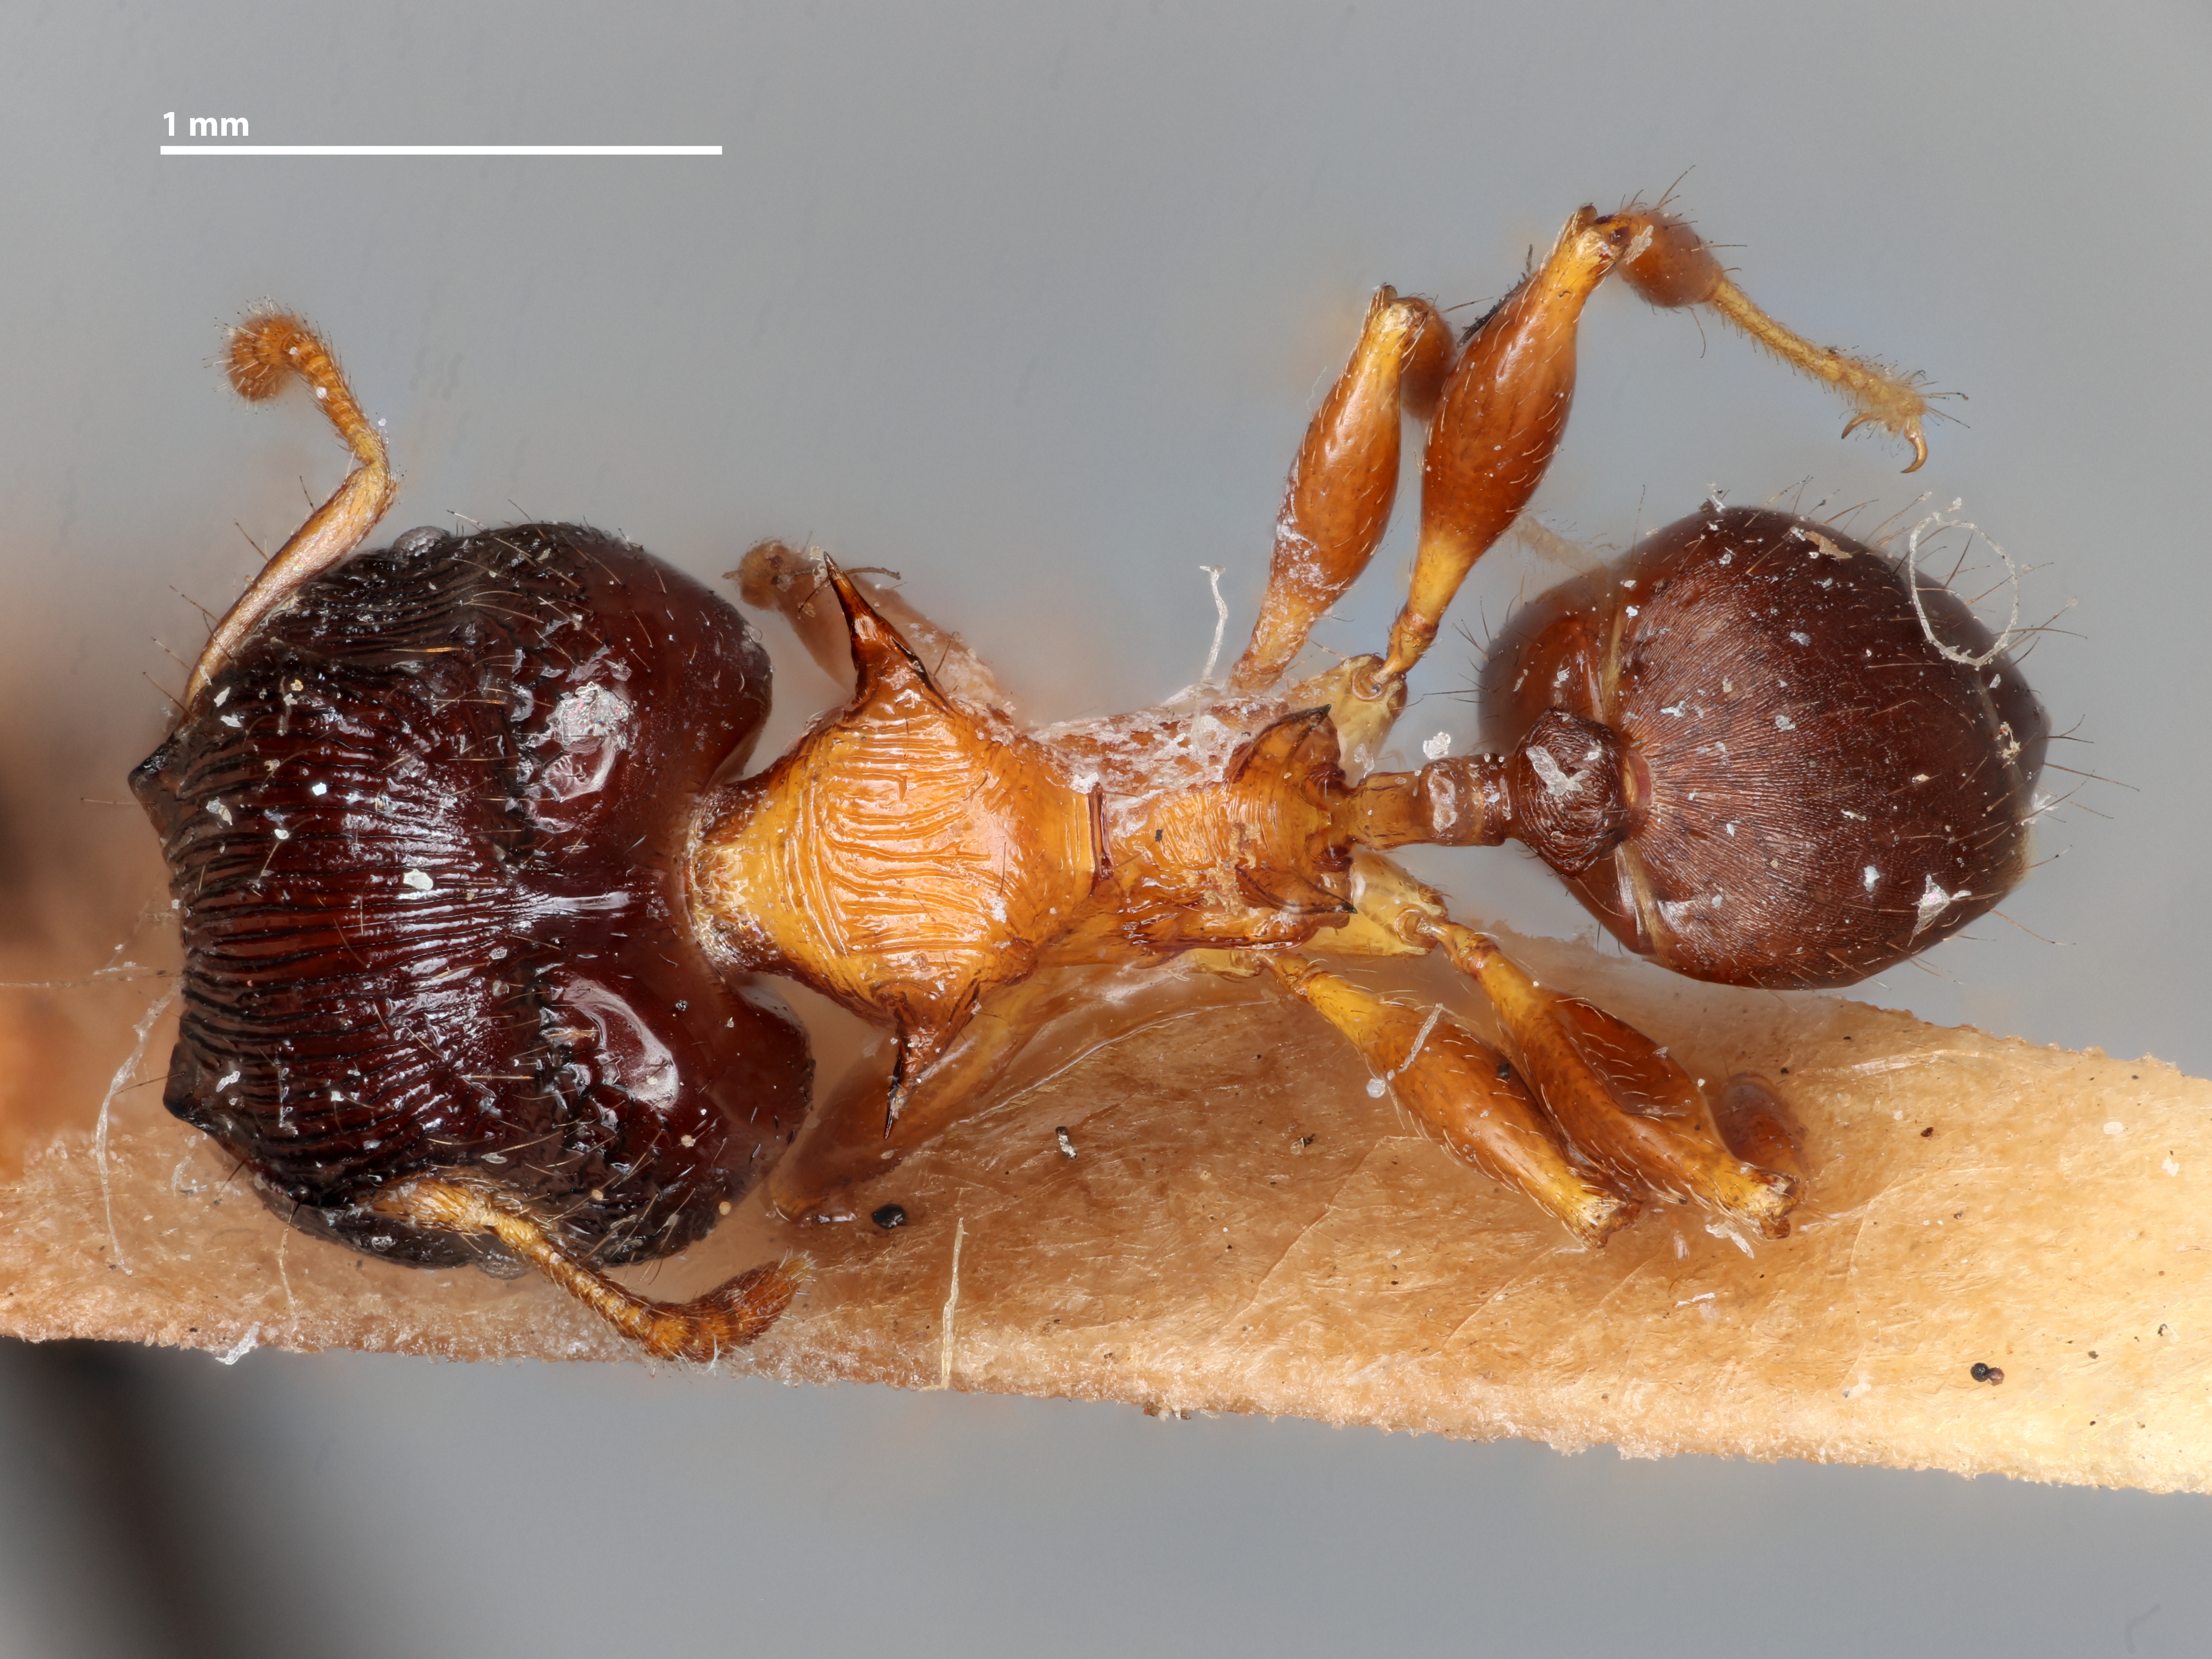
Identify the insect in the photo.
Pheidole striatus
